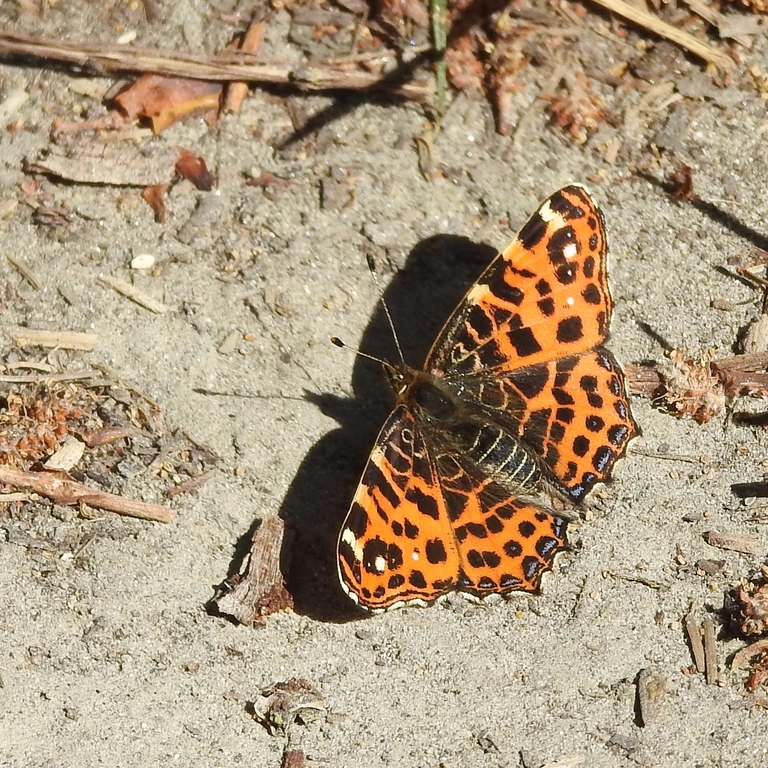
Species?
Araschnia levana
